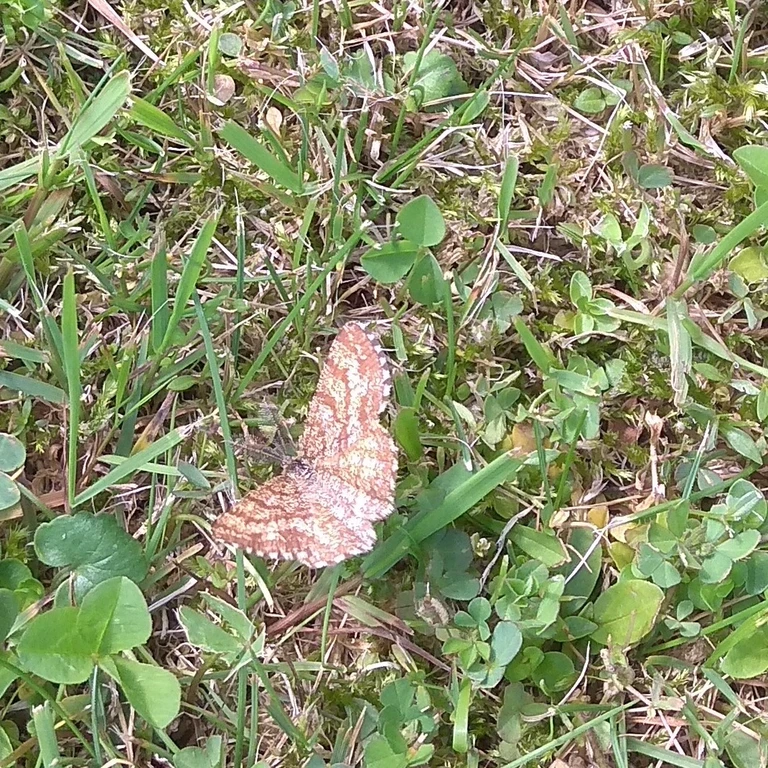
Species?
Ematurga atomaria
